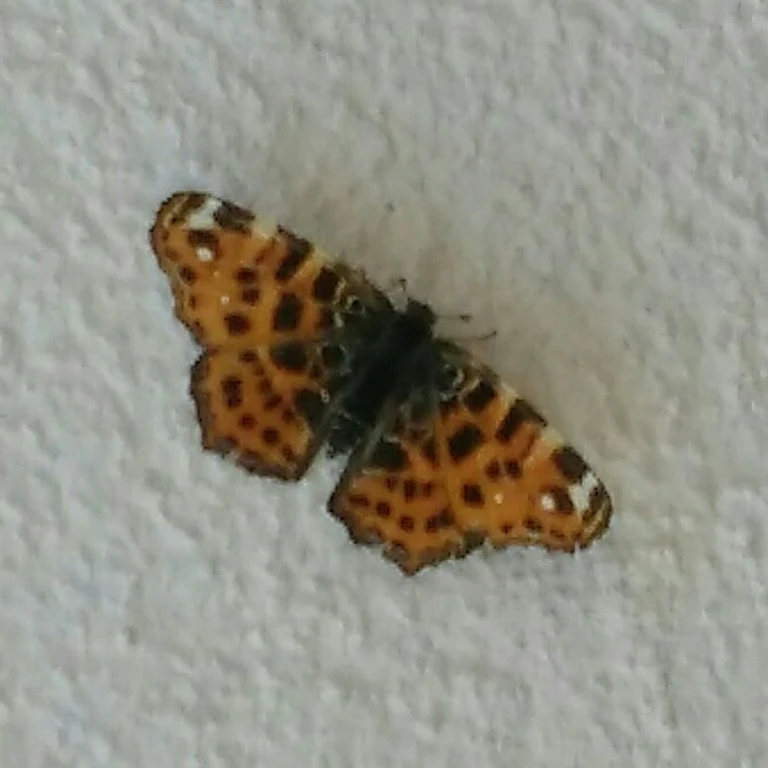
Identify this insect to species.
Araschnia levana
